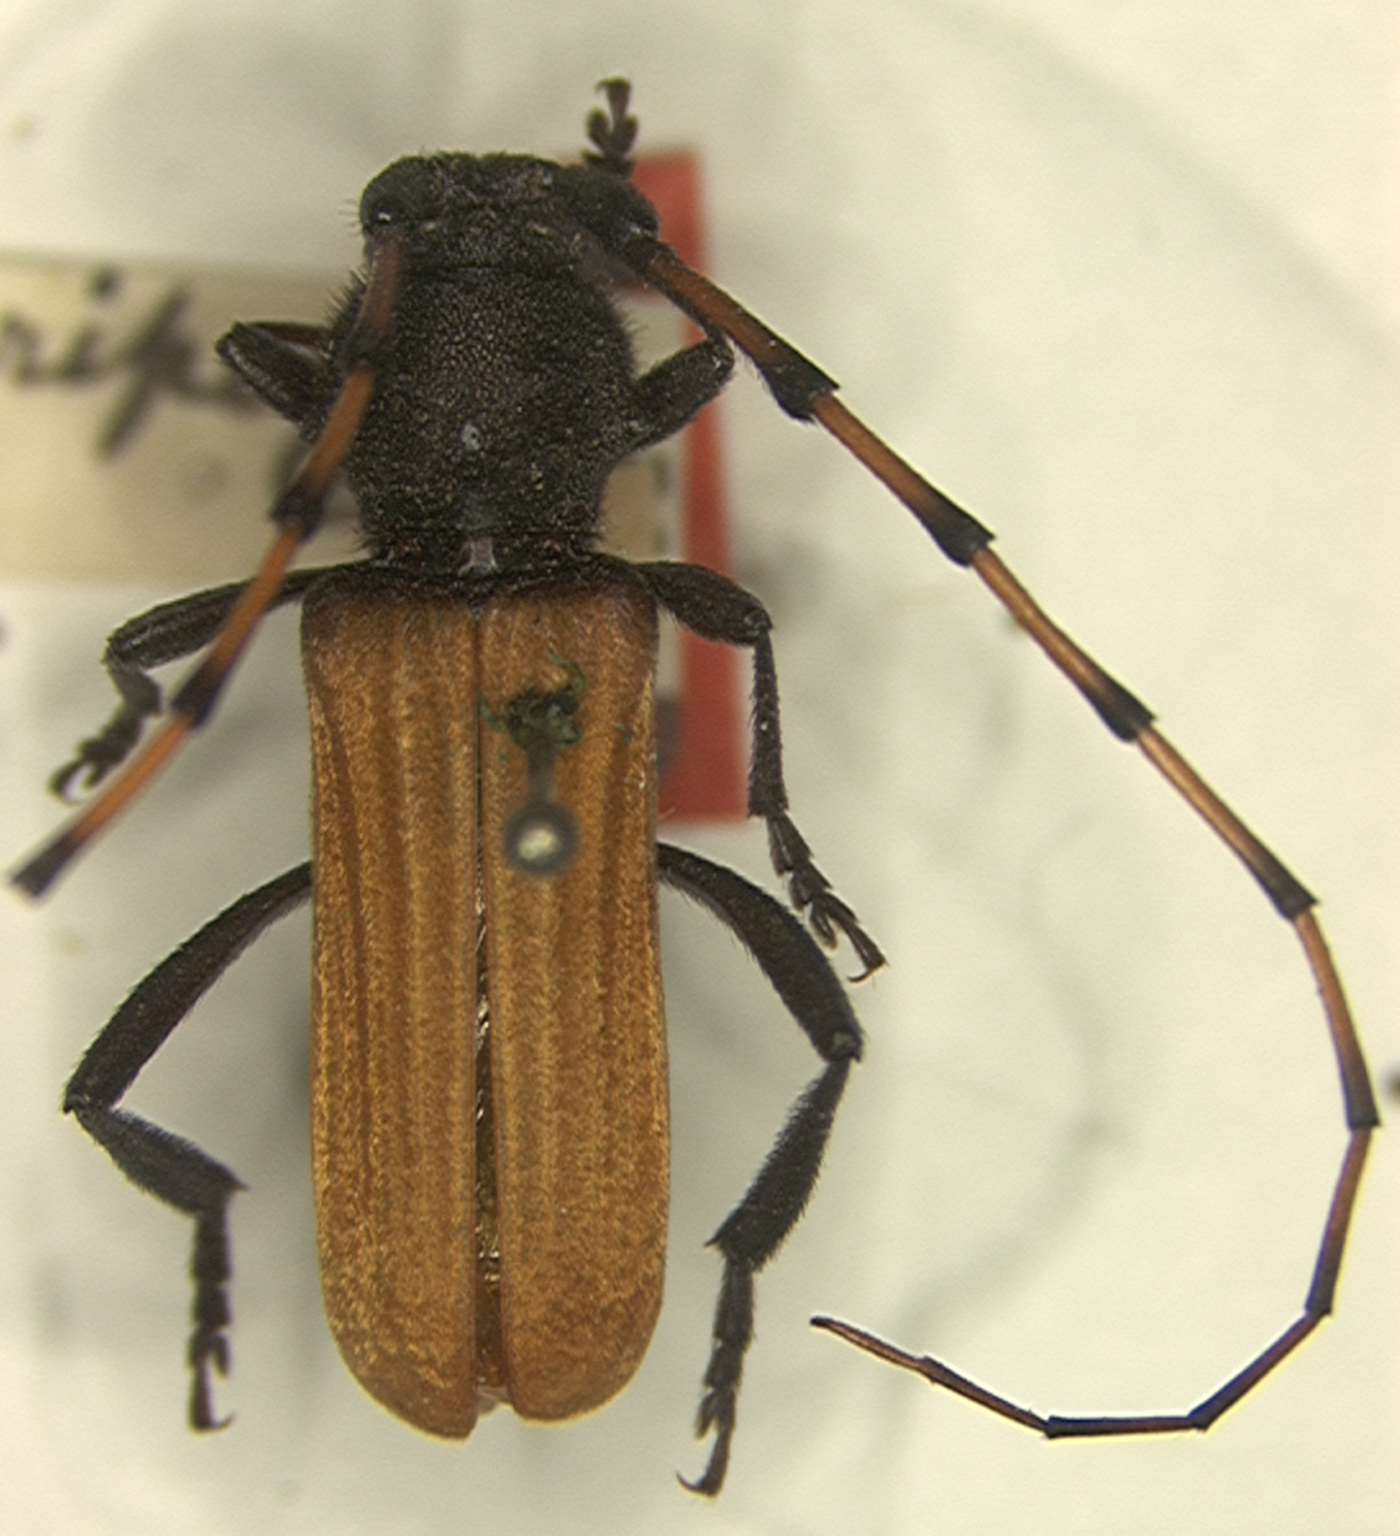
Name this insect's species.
Tragidion auripenne
